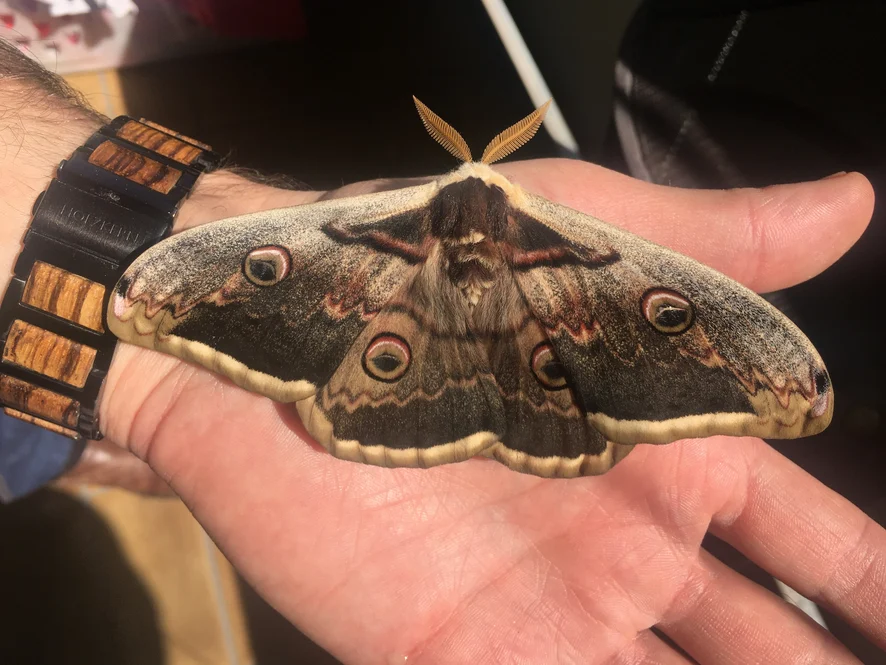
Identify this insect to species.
Saturnia pyri
